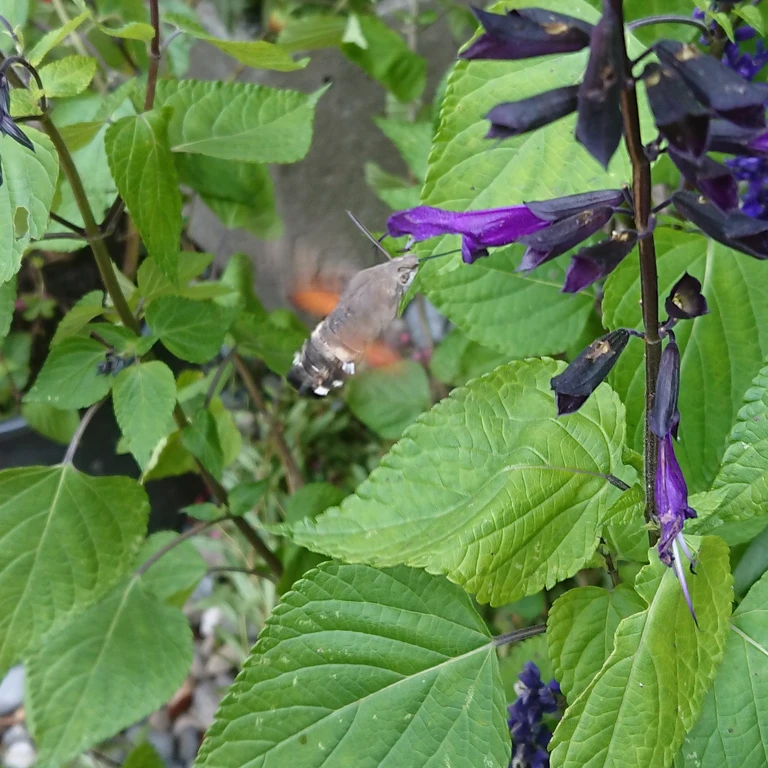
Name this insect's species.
Macroglossum stellatarum
